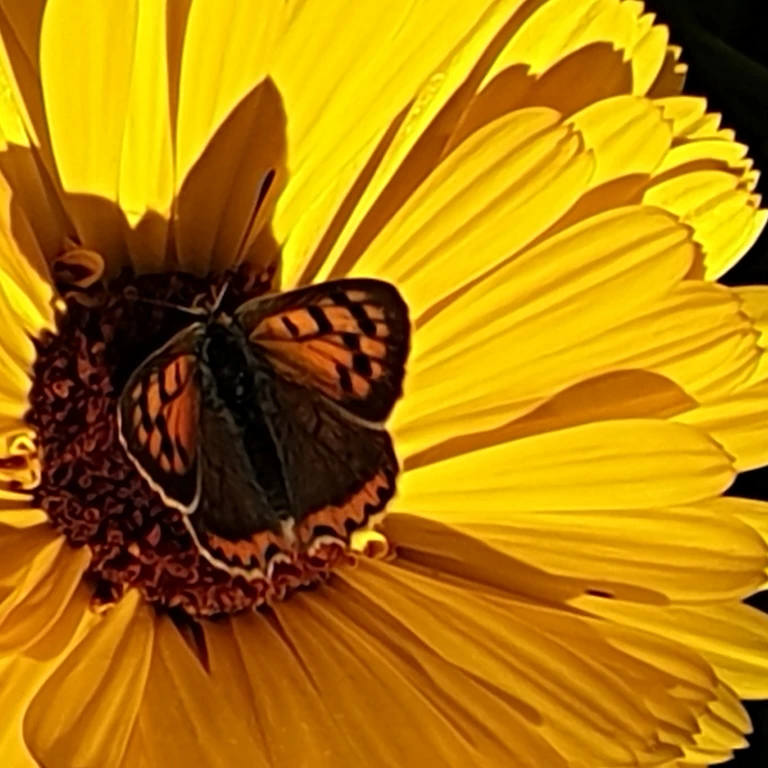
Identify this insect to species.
Lycaena phlaeas
